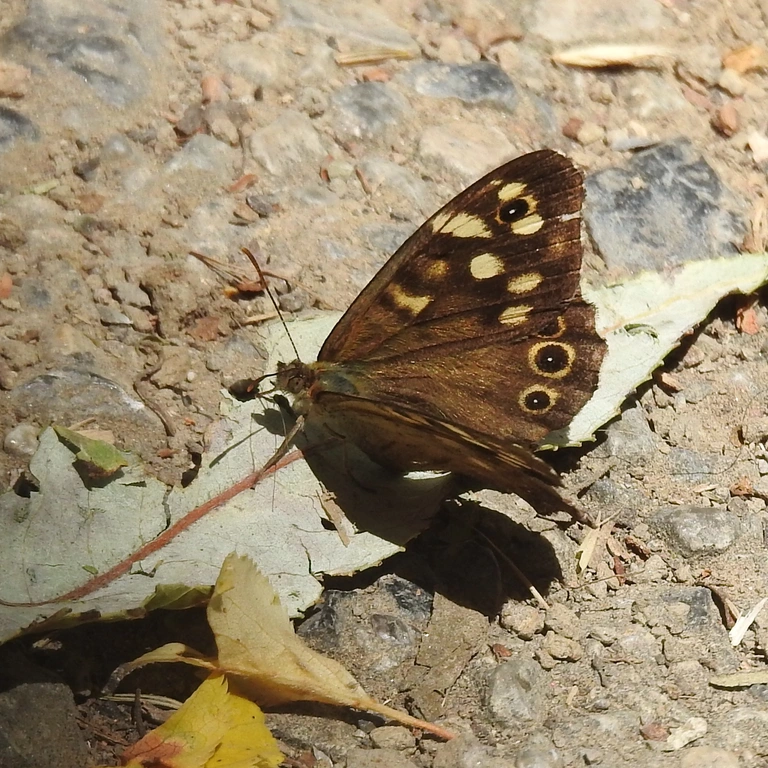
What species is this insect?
Pararge aegeria
